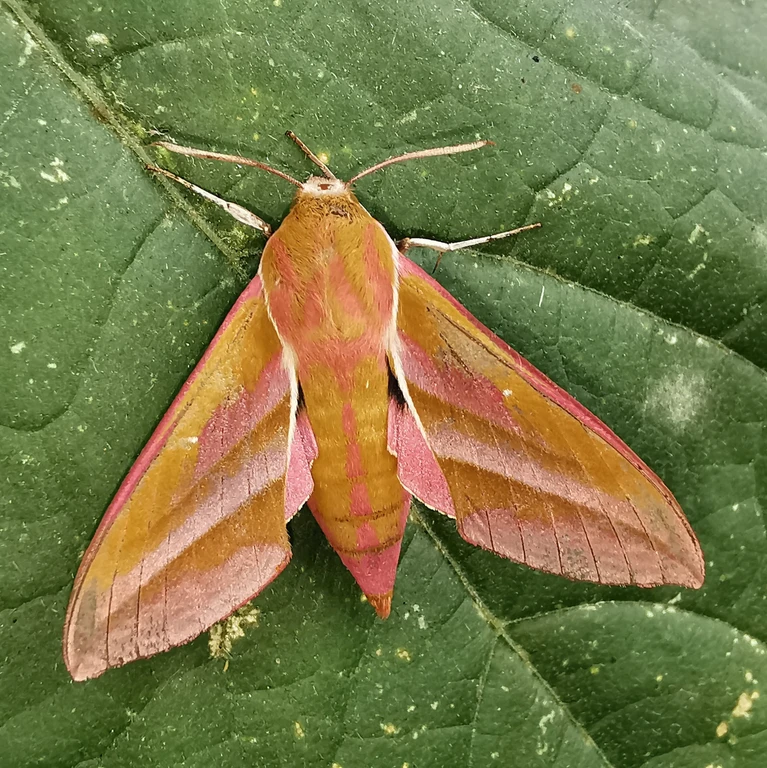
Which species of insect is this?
Deilephila elpenor
